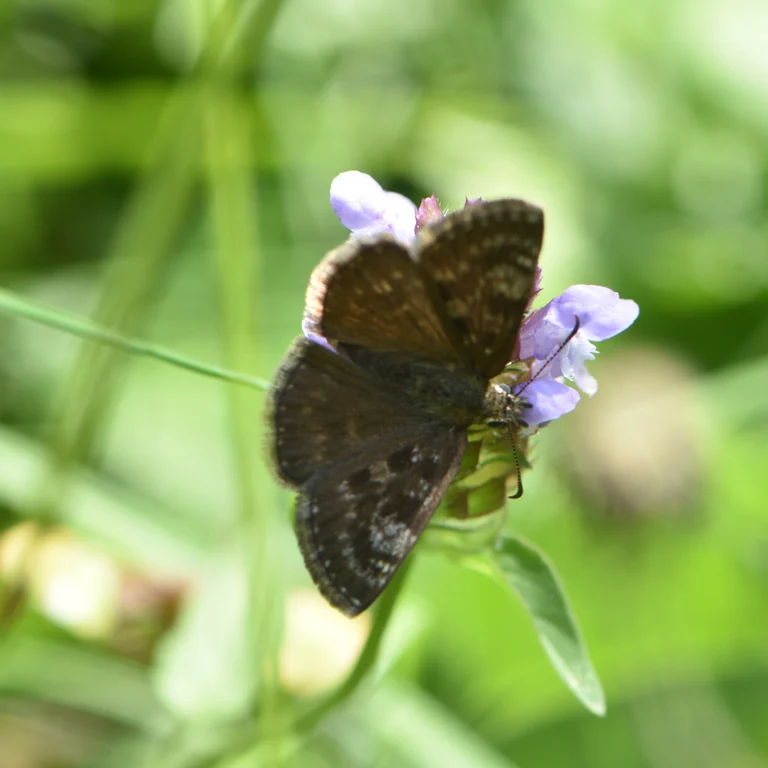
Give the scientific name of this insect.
Erynnis tages
